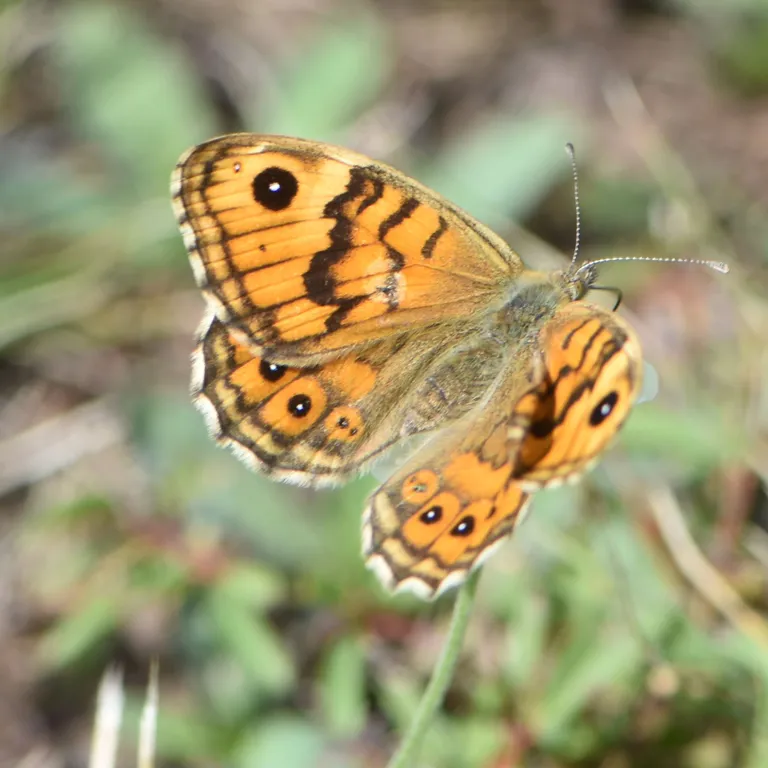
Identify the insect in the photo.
Lasiommata megera (also Pararge megera)
